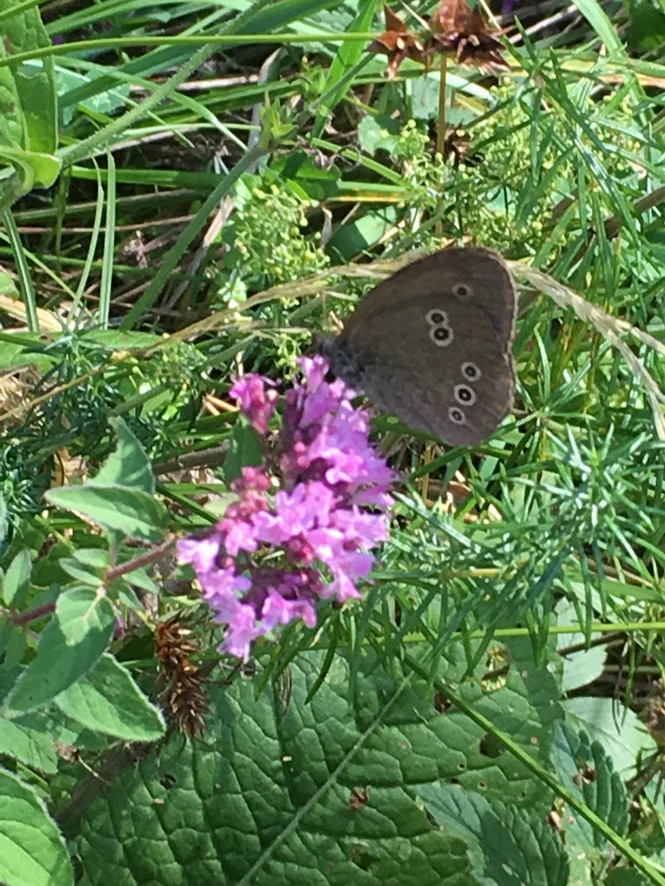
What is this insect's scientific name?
Aphantopus hyperantus
